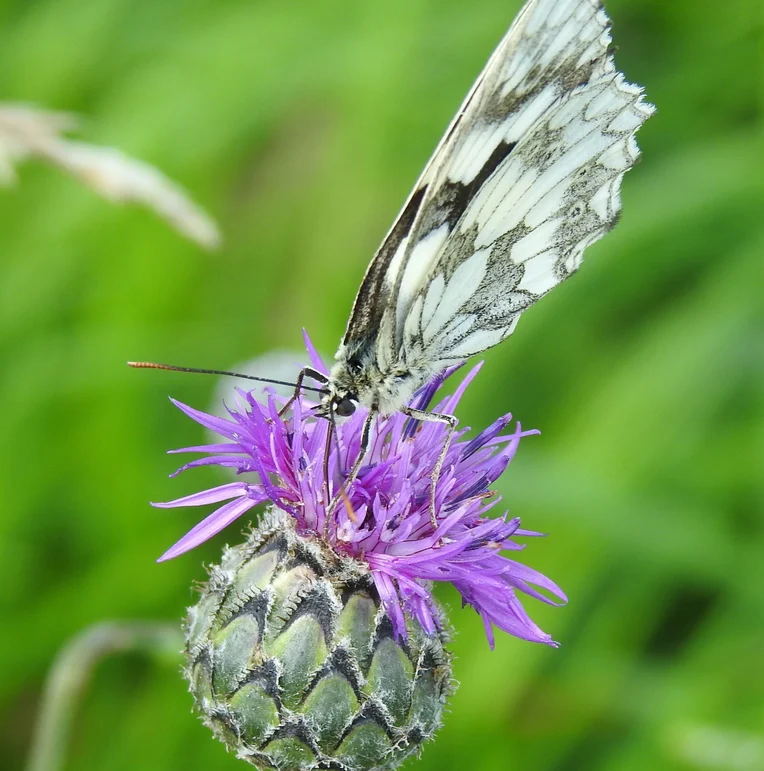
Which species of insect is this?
Melanargia galathea
